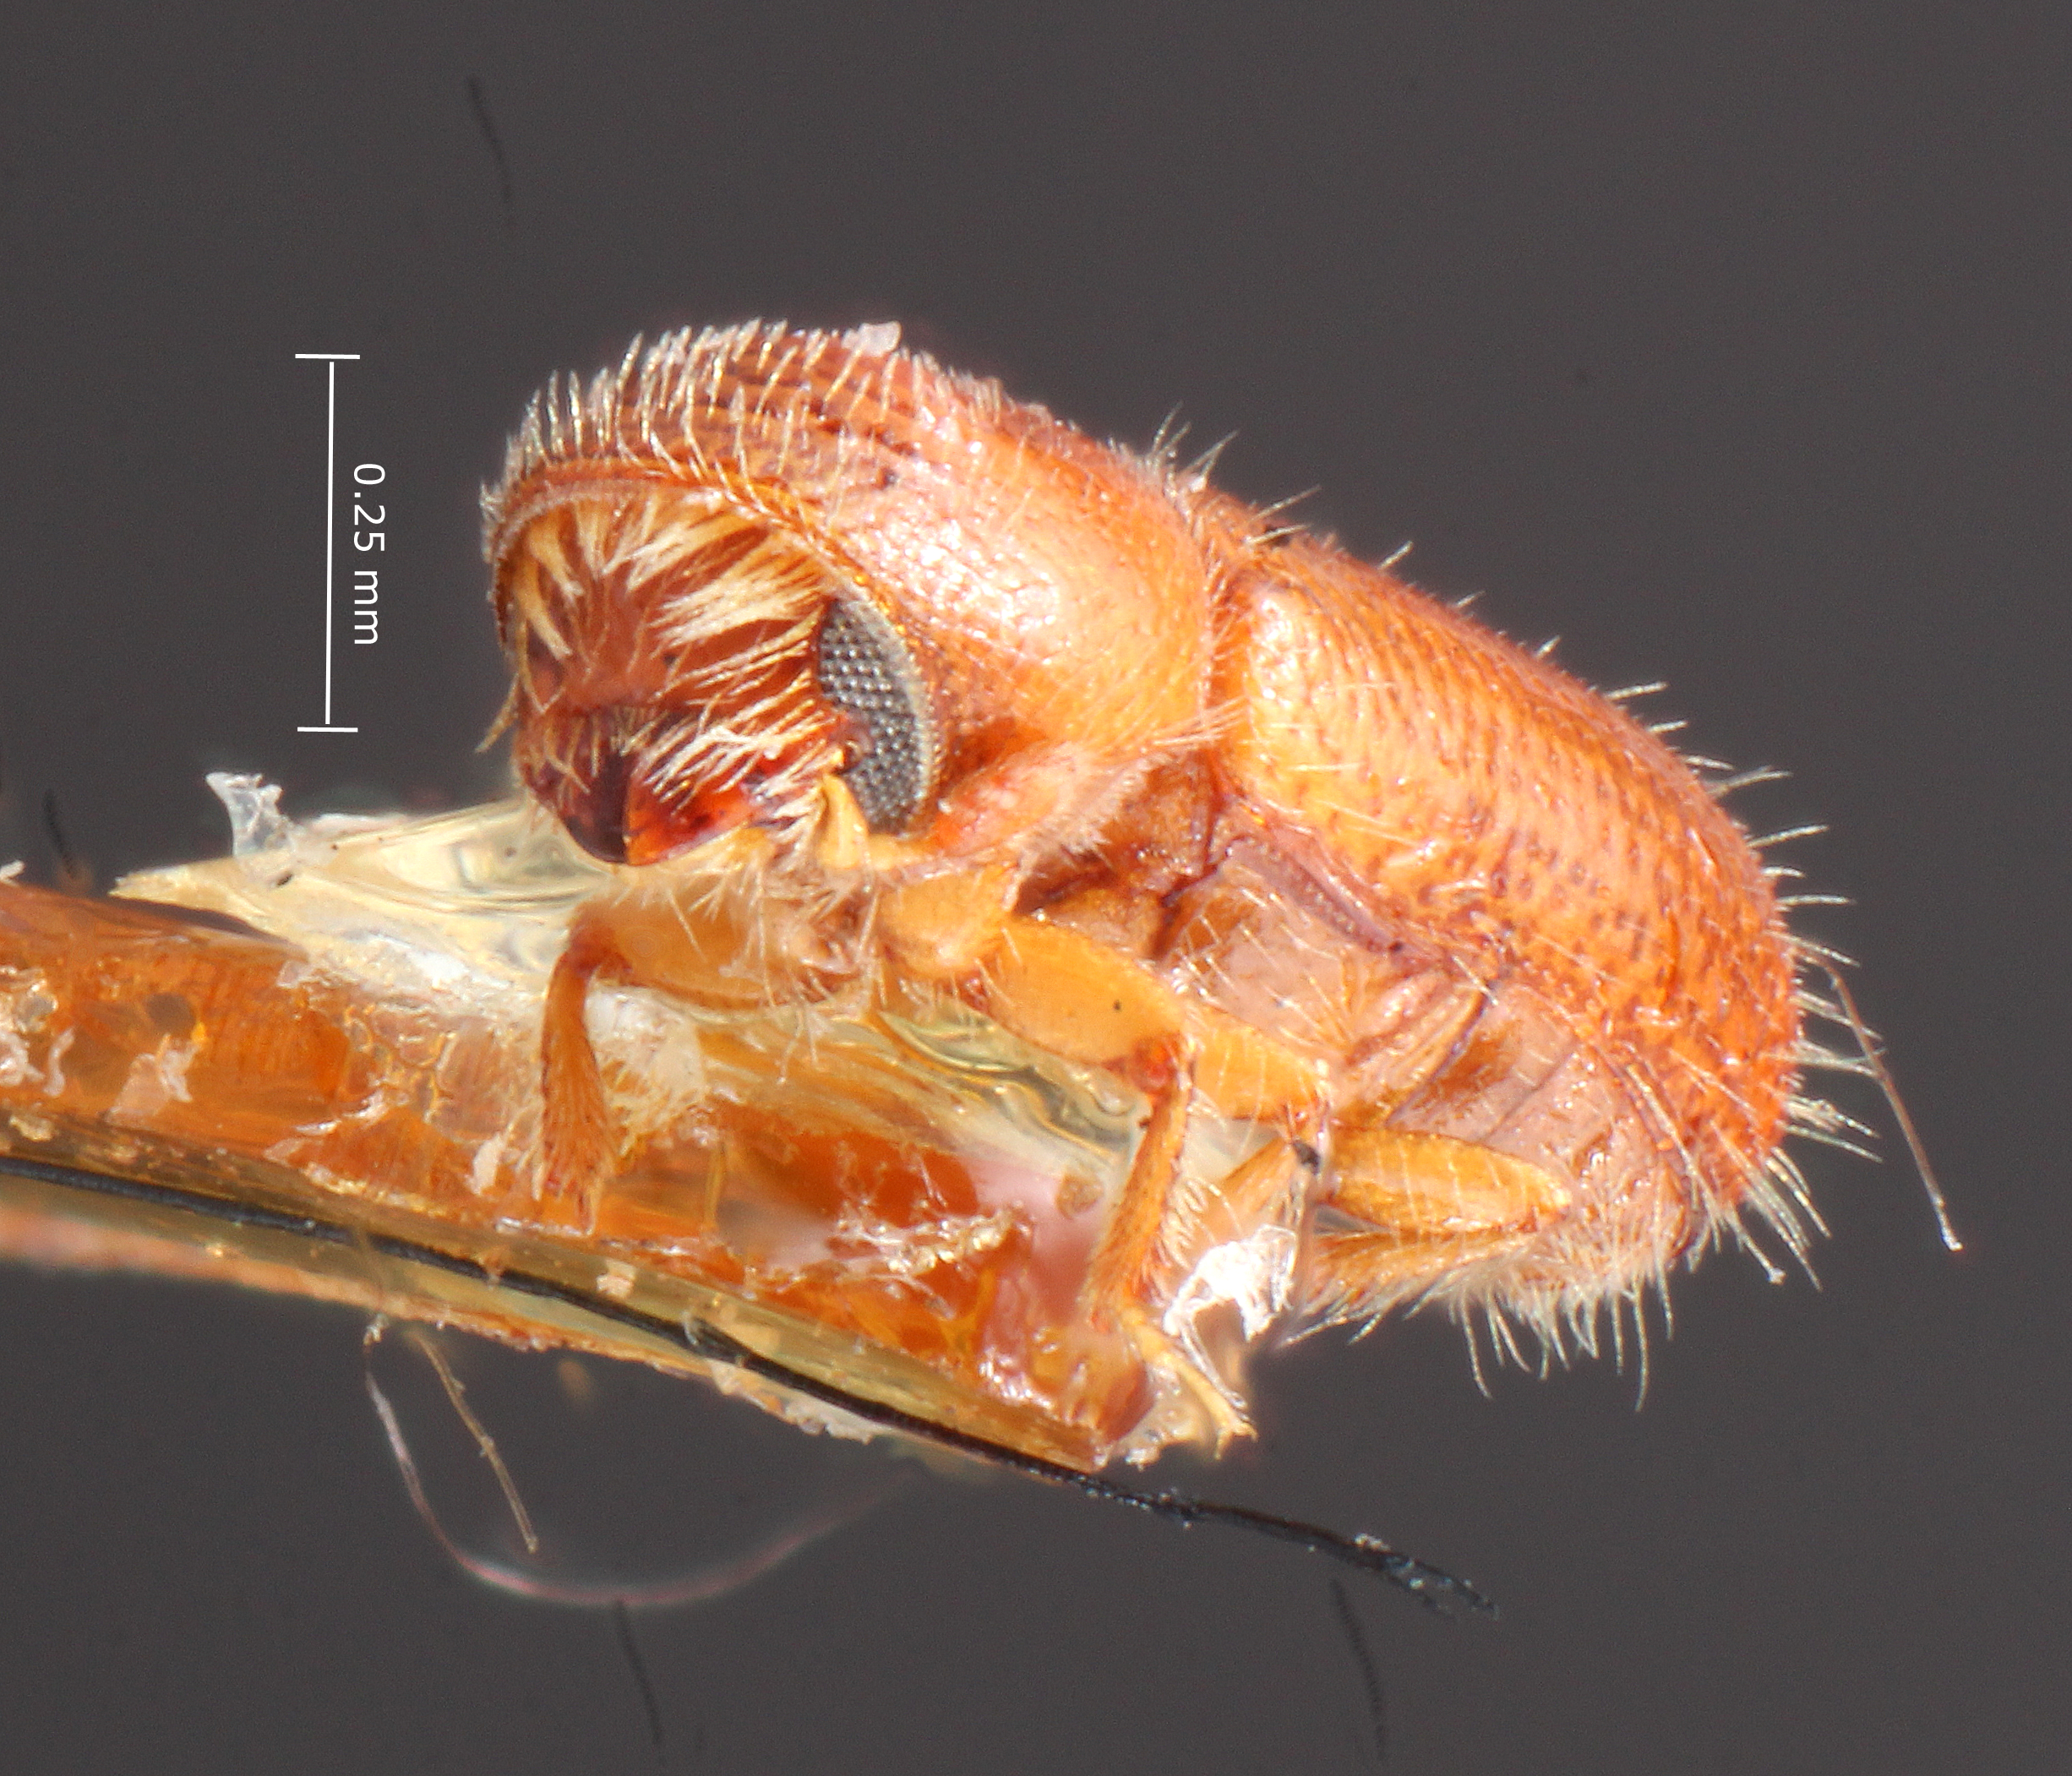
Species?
Pityophthorus liquidambarus
